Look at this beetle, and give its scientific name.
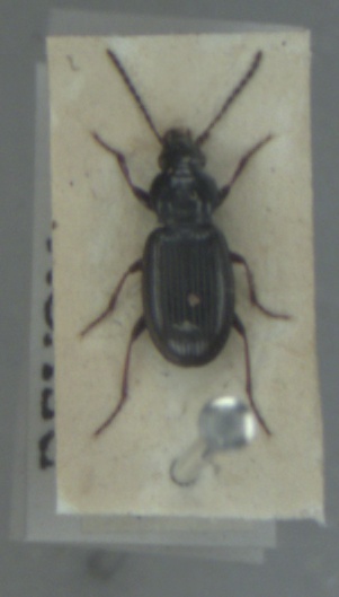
Pterostichus strenuus
